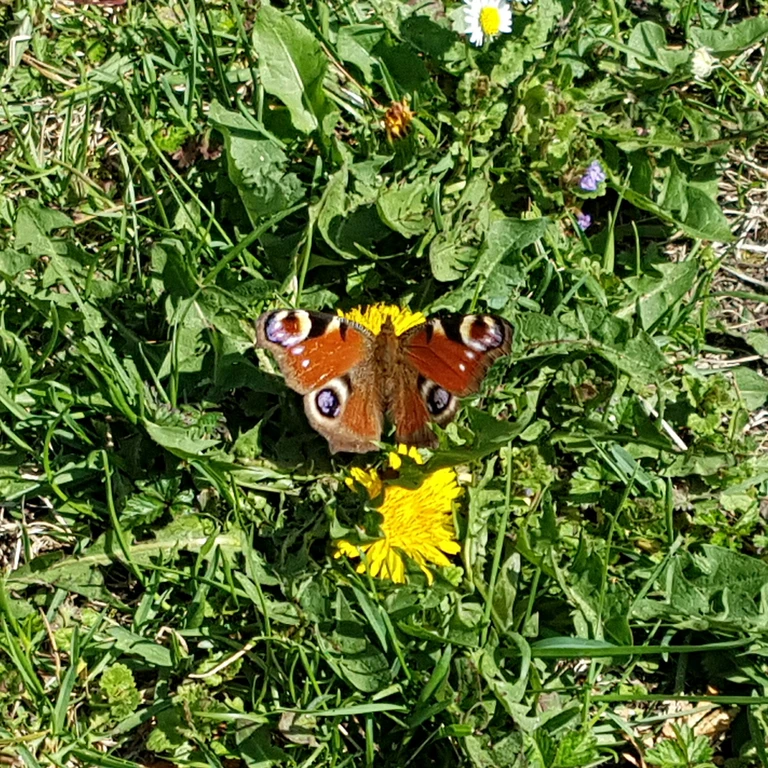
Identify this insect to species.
Aglais io
